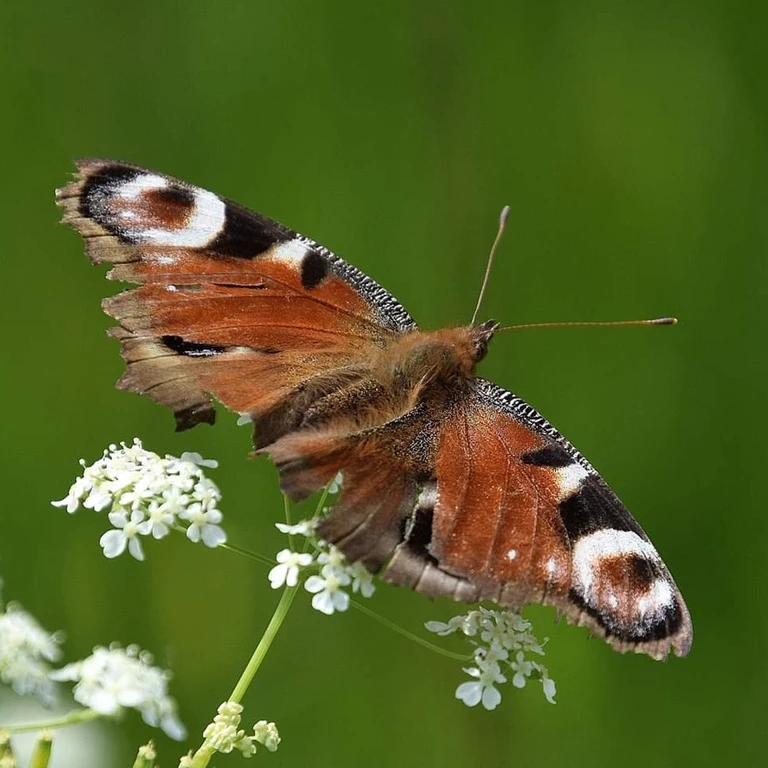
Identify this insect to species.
Aglais io
